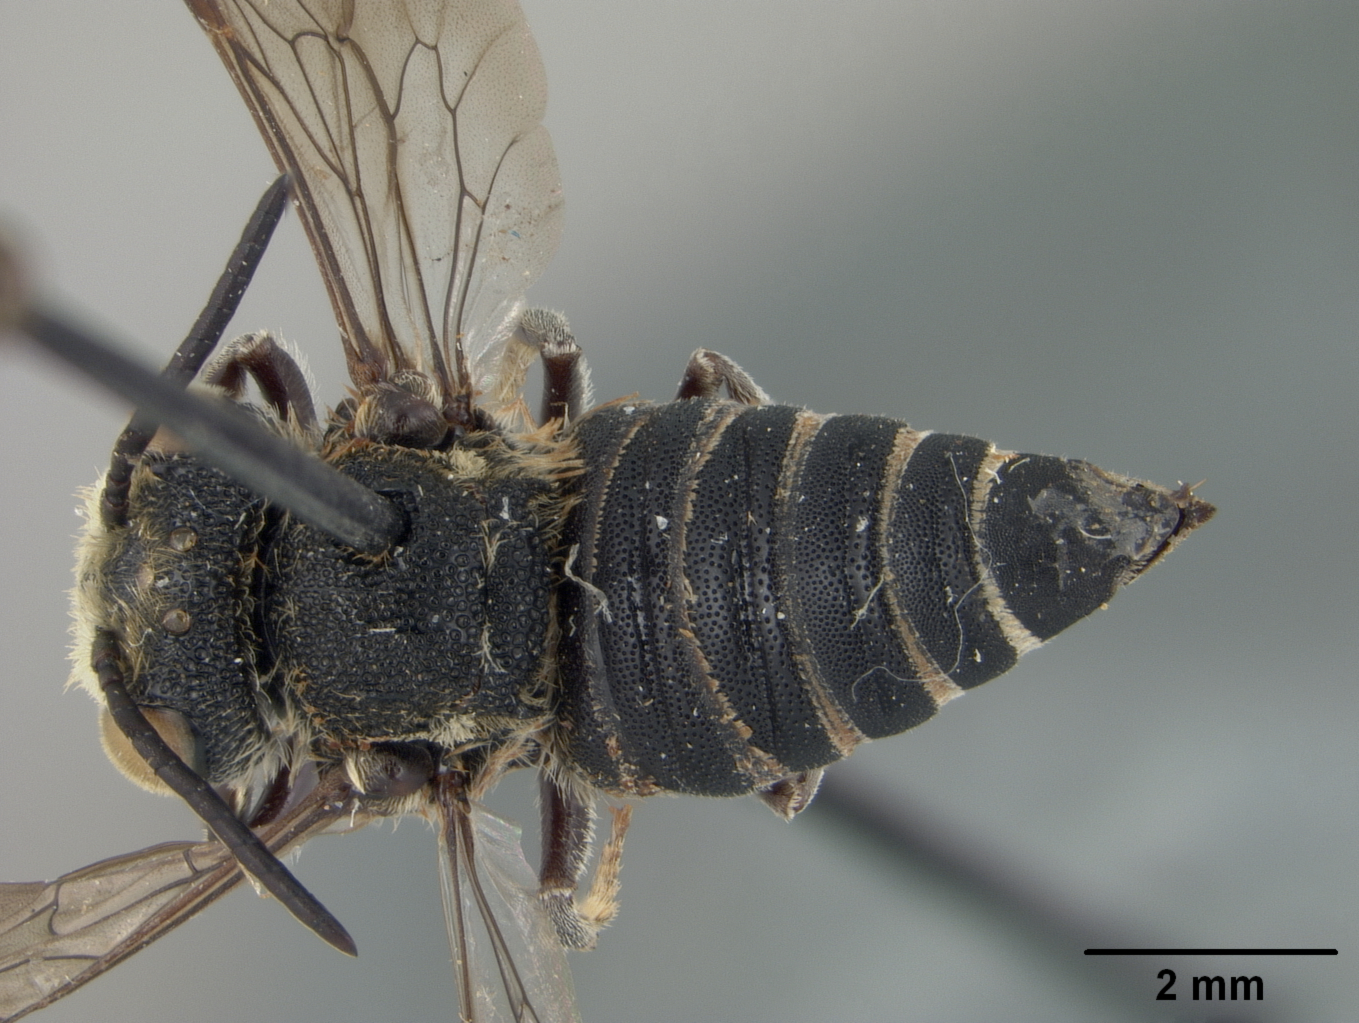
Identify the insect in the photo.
Coelioxys mitchelli
